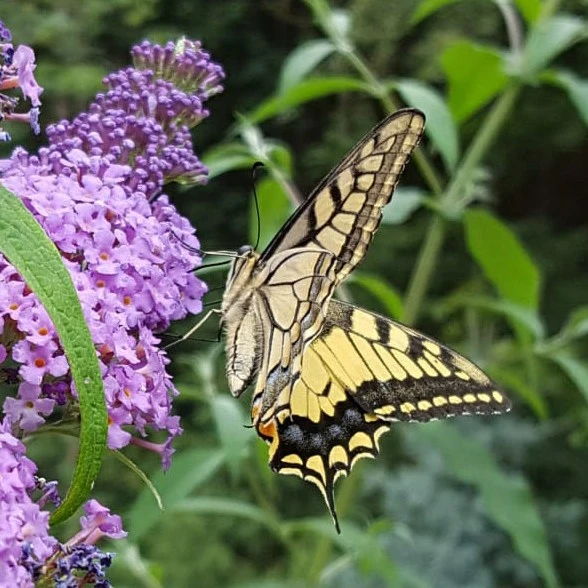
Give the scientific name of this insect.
Papilio machaon
